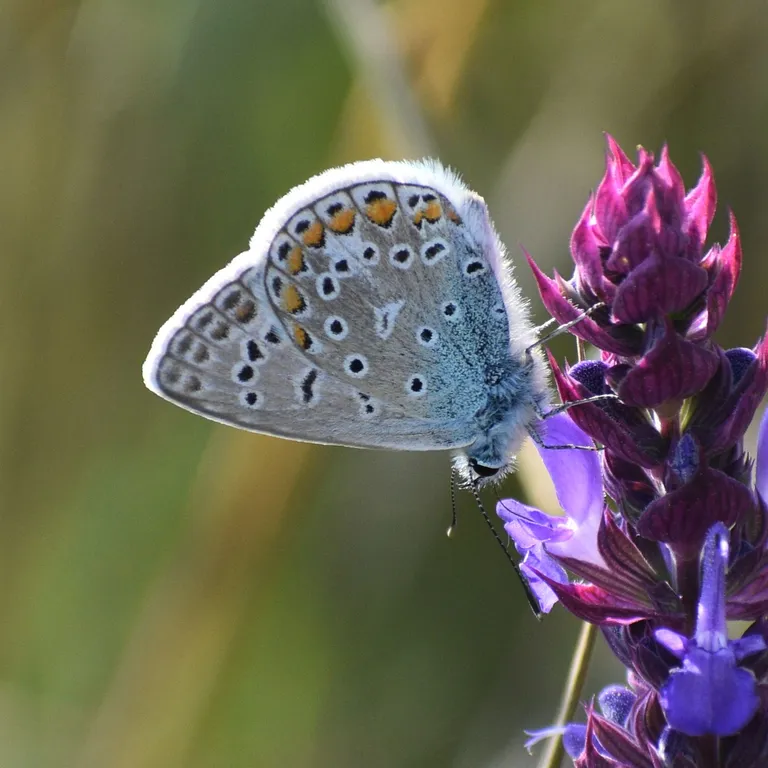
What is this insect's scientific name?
Polyommatus icarus
